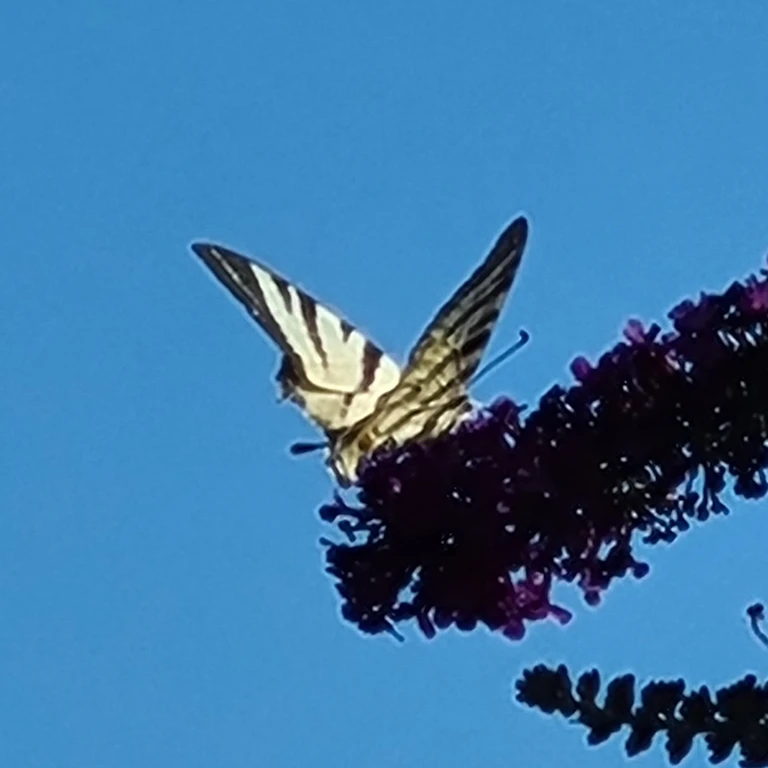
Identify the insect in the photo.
Iphiclides podalirius
